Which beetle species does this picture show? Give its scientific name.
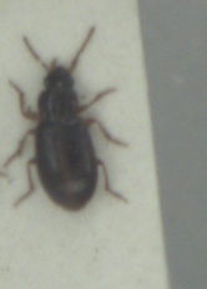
Bradycellus ruficollis
